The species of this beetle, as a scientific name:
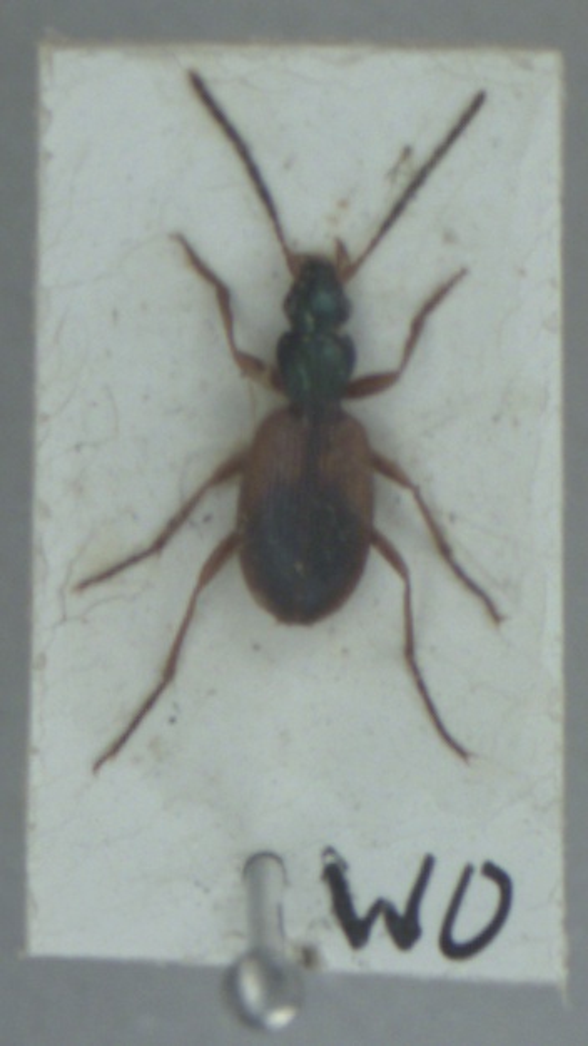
Anchomenus dorsalis
